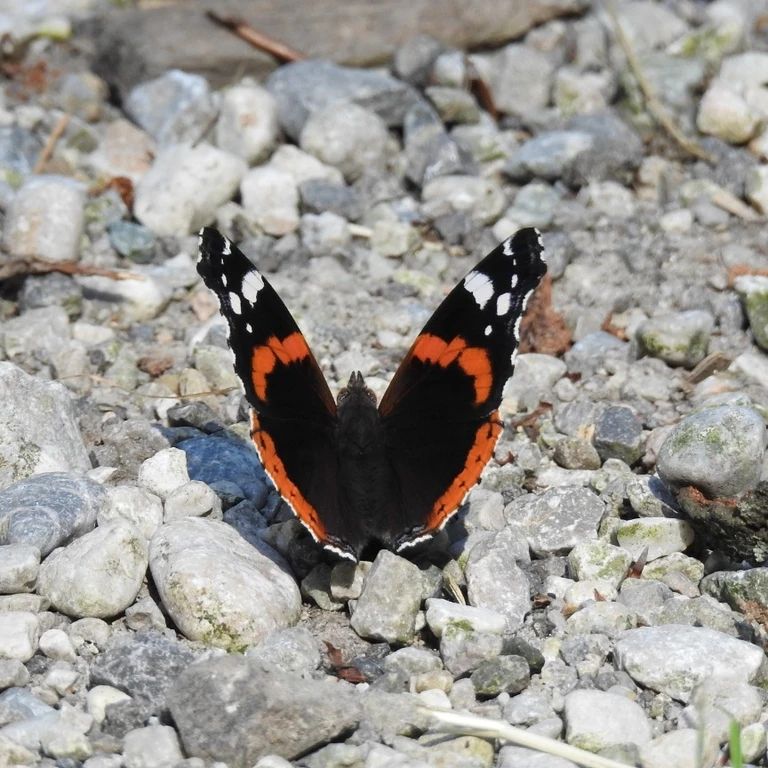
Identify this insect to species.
Vanessa atalanta
